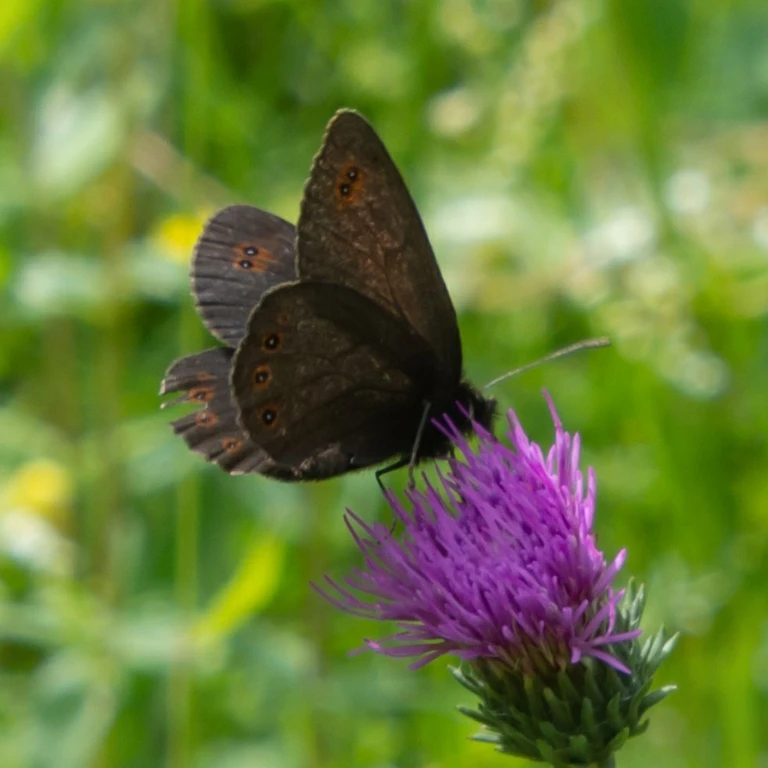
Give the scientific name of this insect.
Erebia oeme
